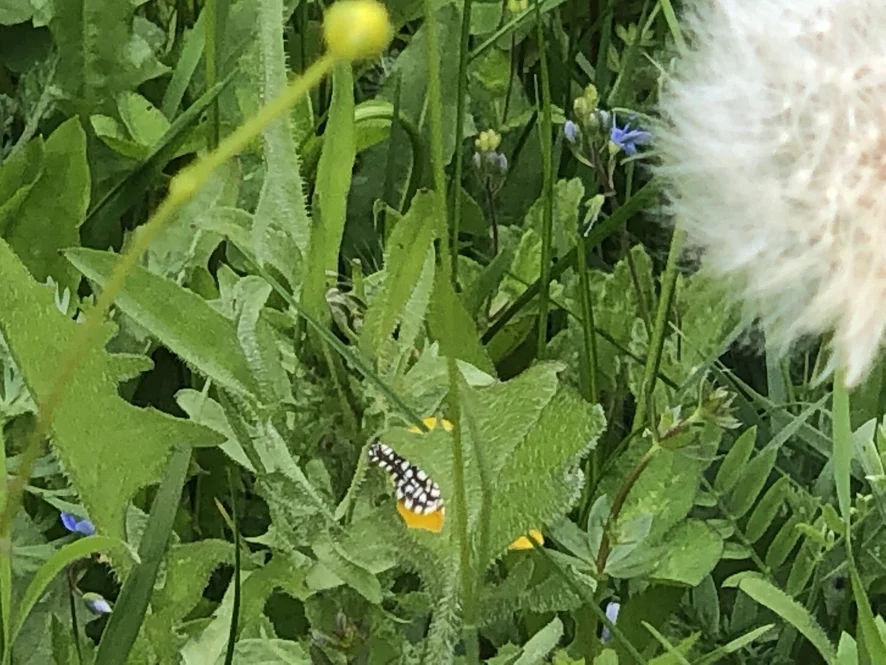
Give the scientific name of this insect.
Chiasmia clathrata
